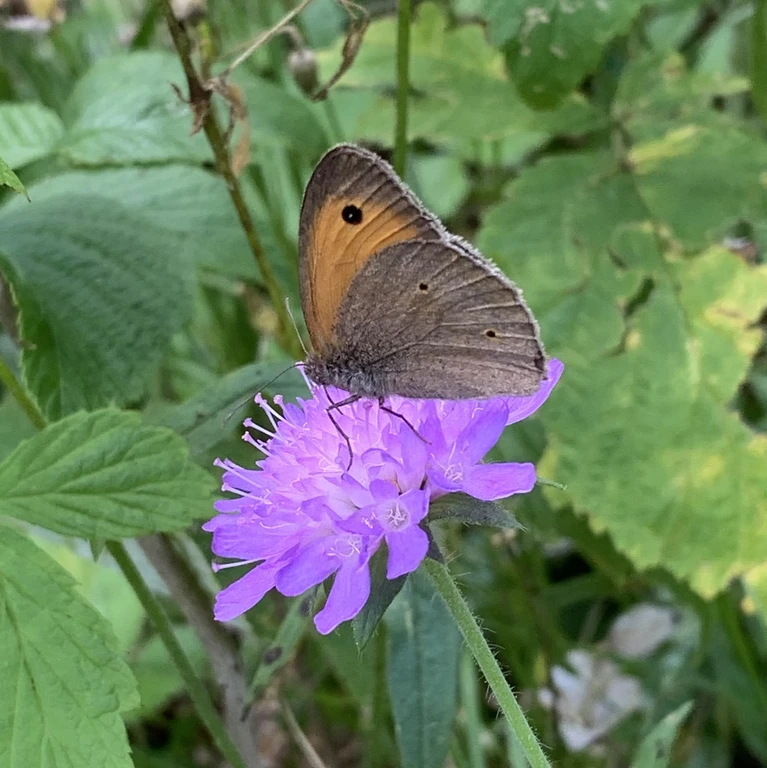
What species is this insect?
Maniola jurtina
